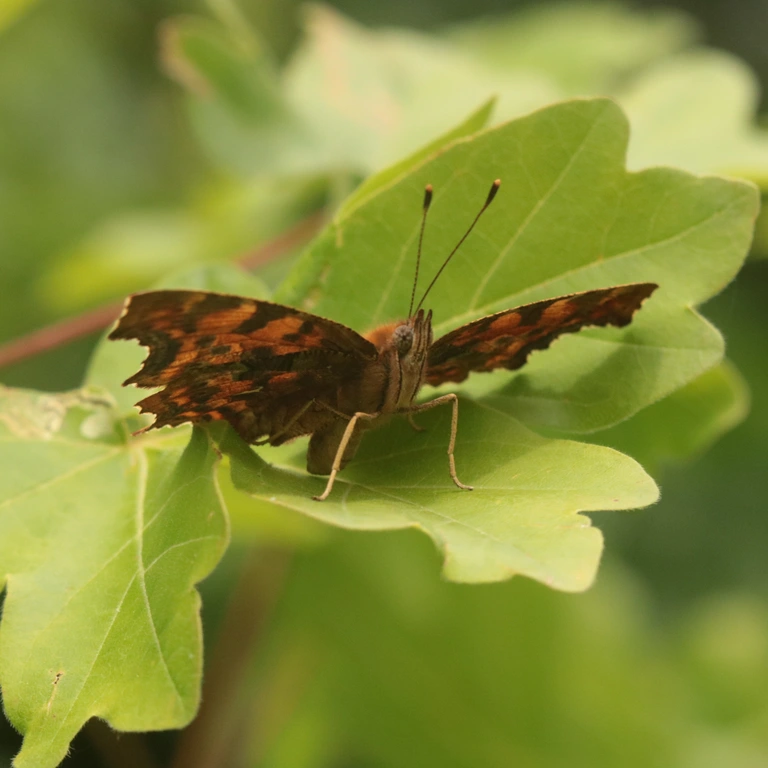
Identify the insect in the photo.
Polygonia c-album
